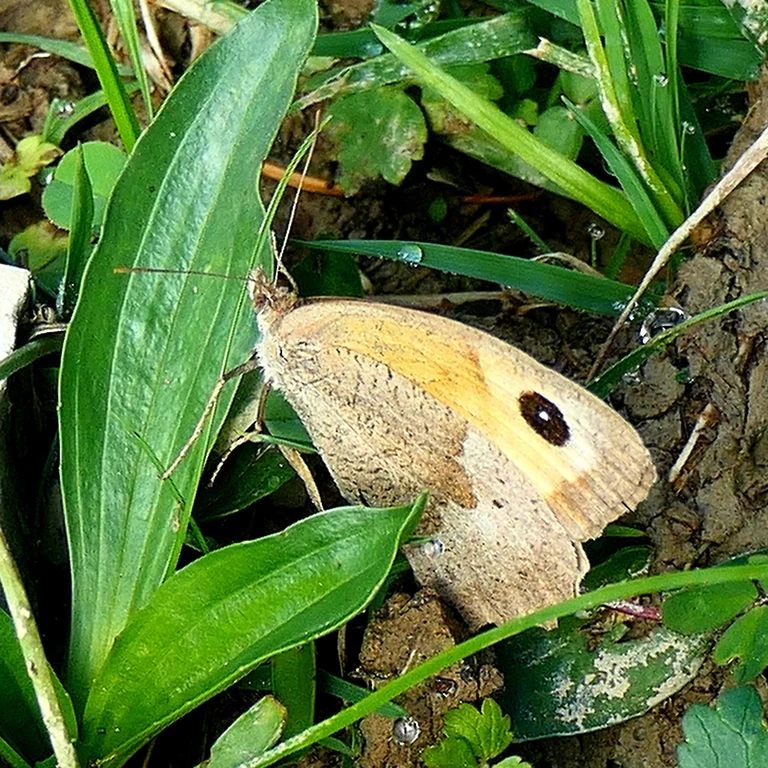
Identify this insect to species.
Maniola jurtina
